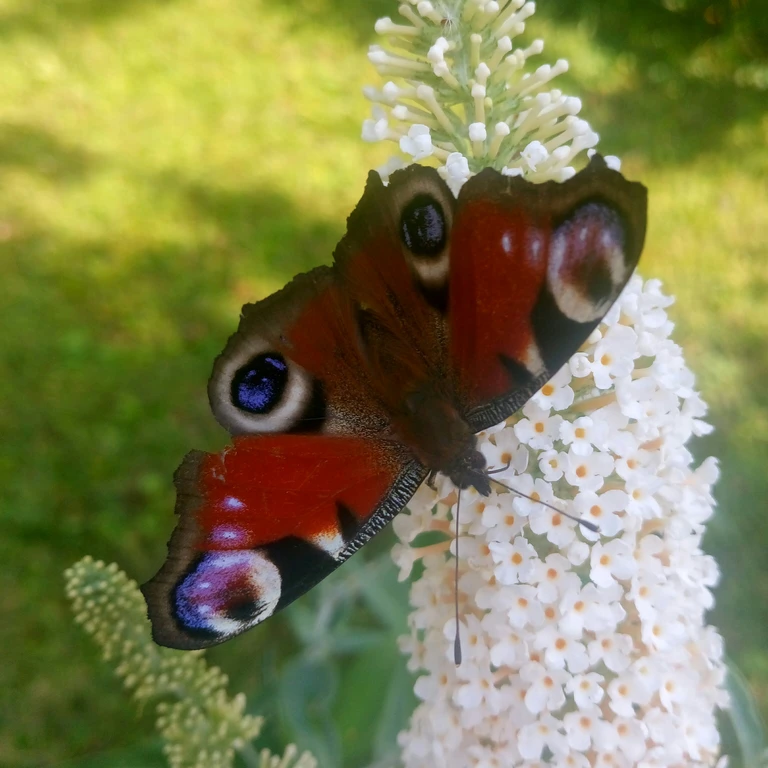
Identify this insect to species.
Aglais io
